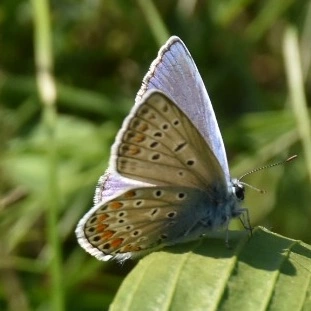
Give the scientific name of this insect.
Polyommatus icarus
